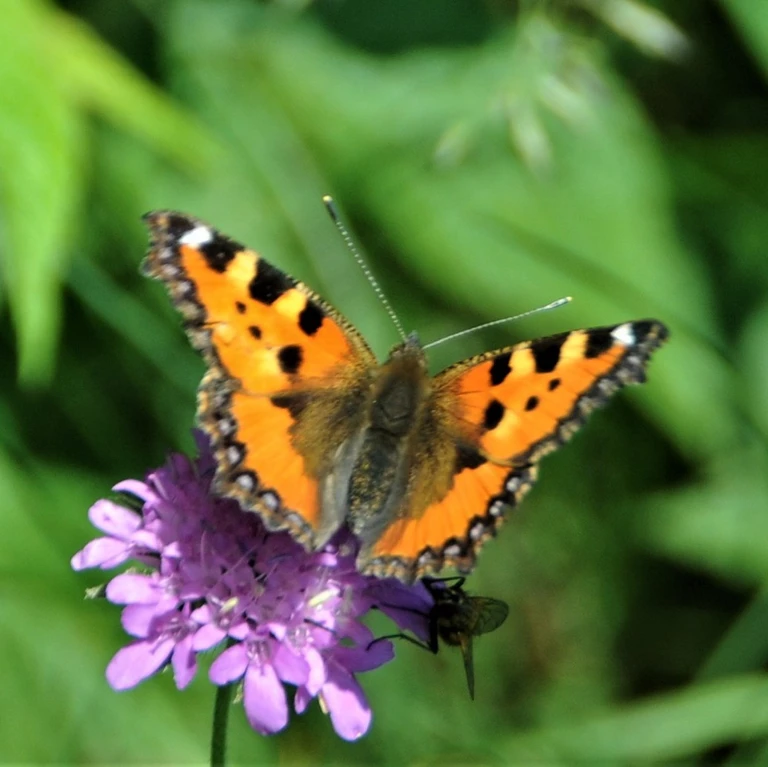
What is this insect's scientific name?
Aglais urticae
